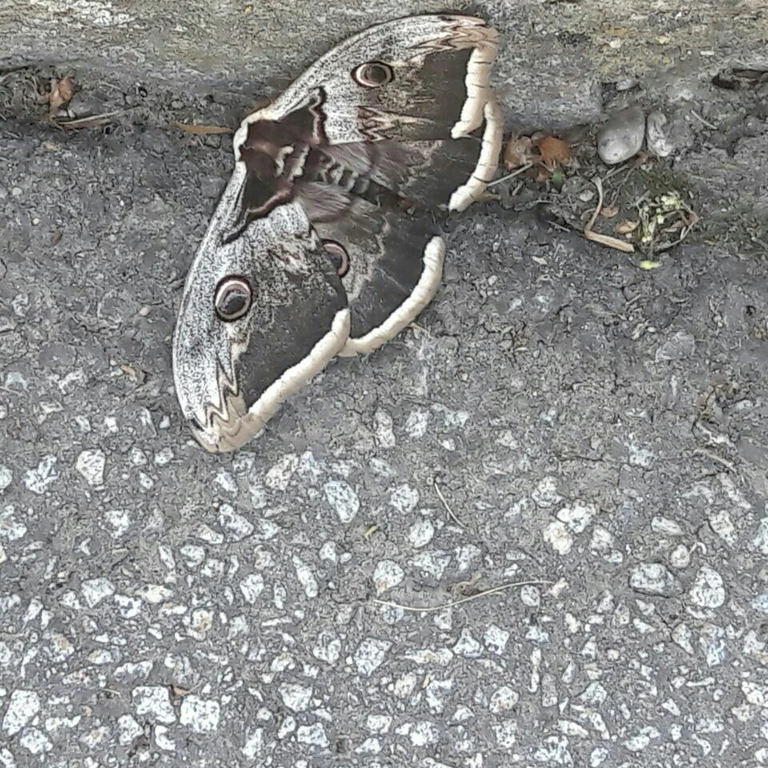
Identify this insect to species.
Saturnia pyri
